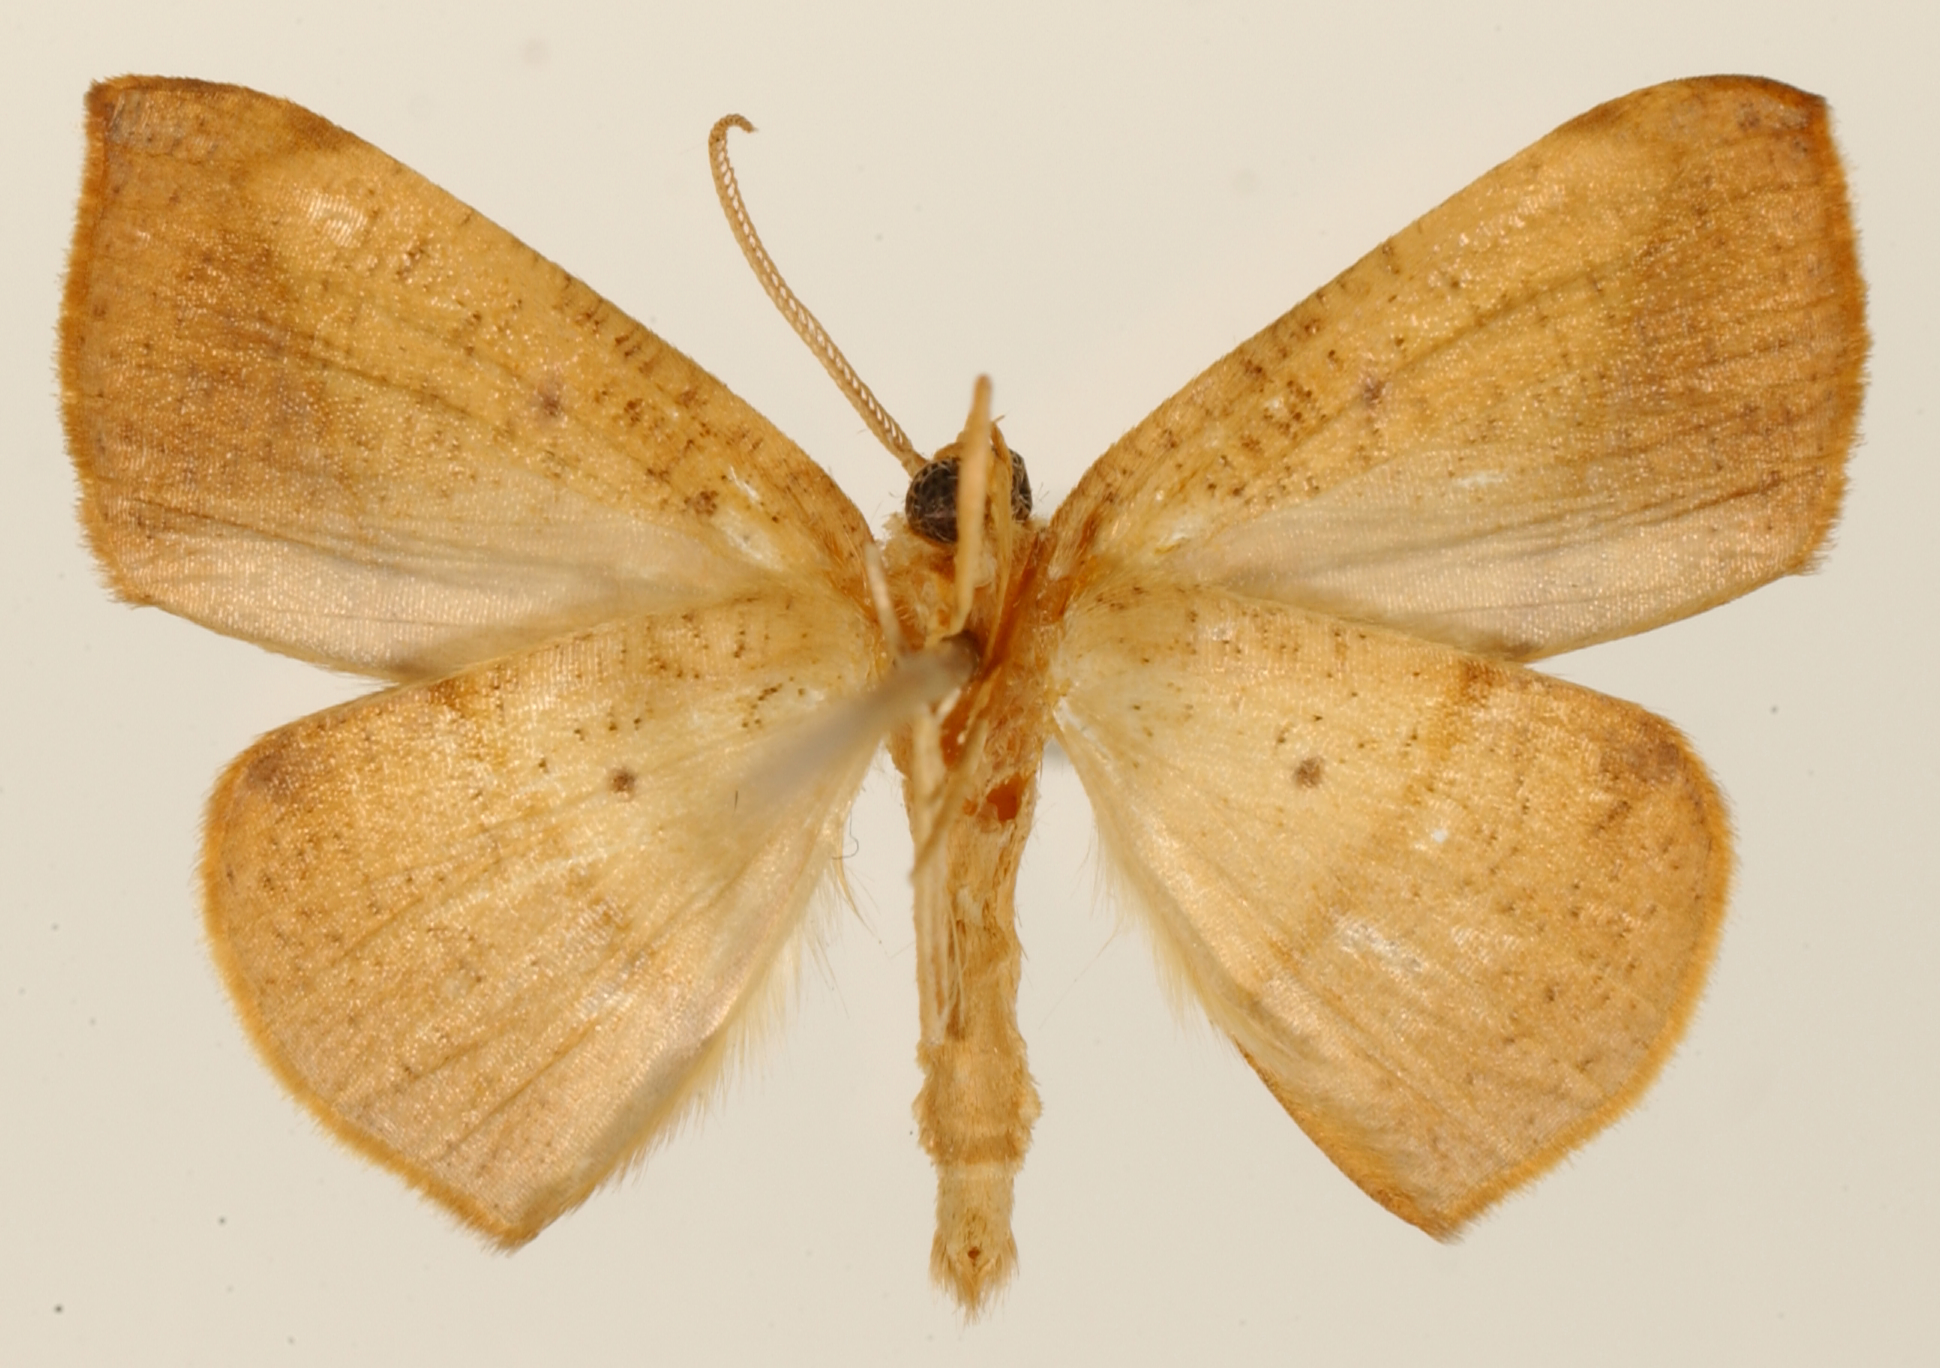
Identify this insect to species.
Drepanodes santiago
